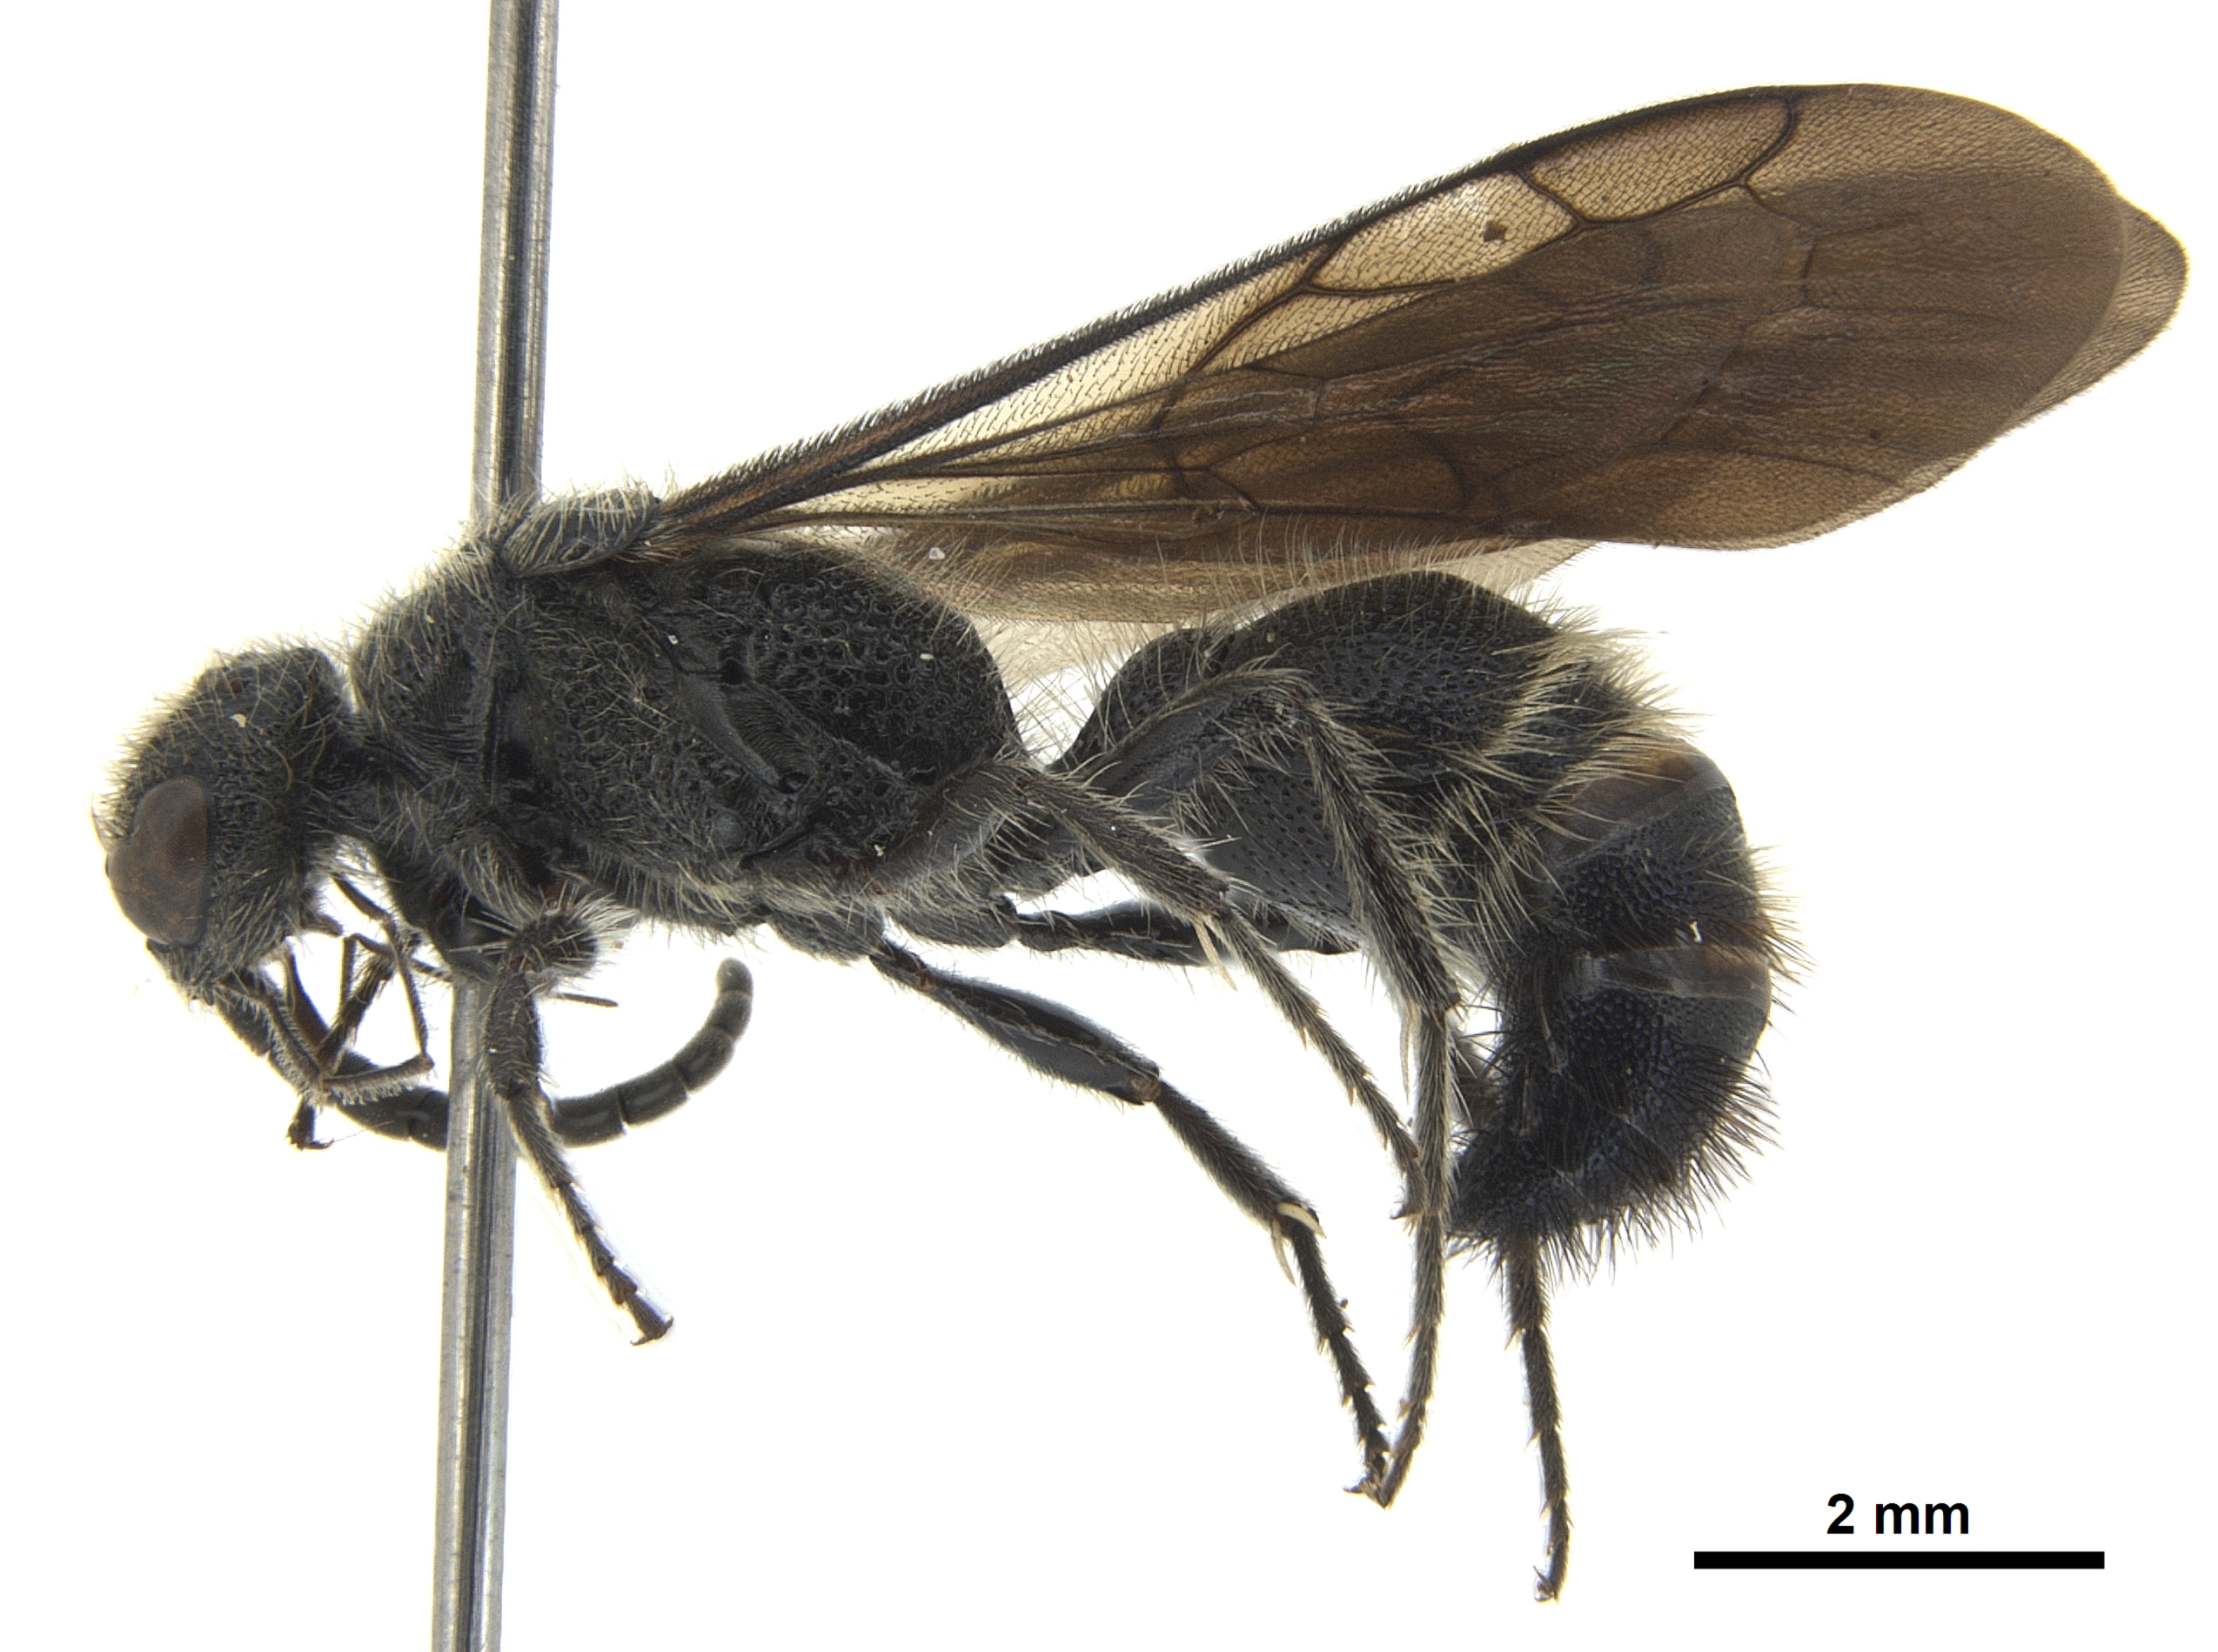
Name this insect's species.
Ephucilla guentheri
